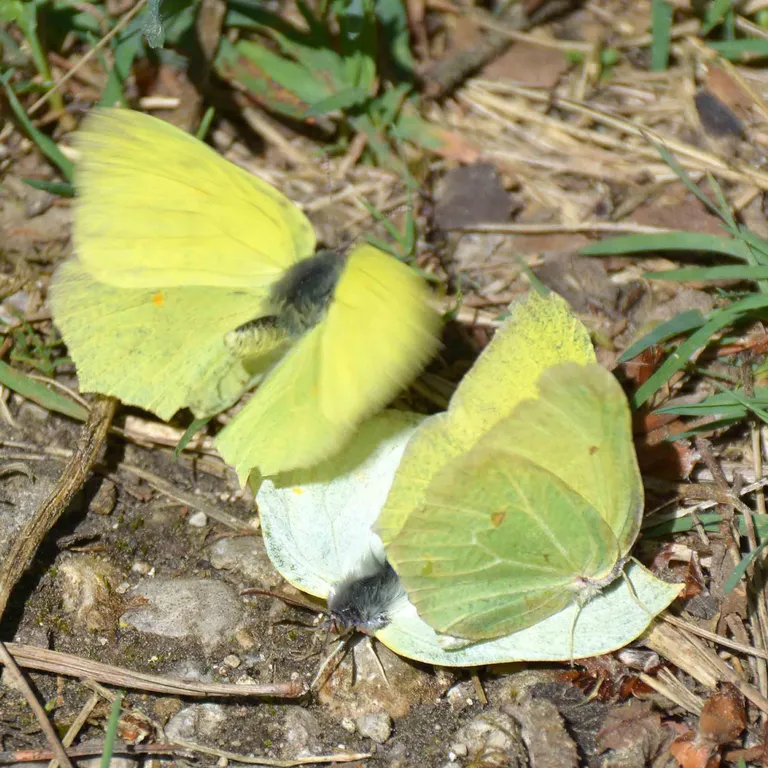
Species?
Gonepteryx rhamni
